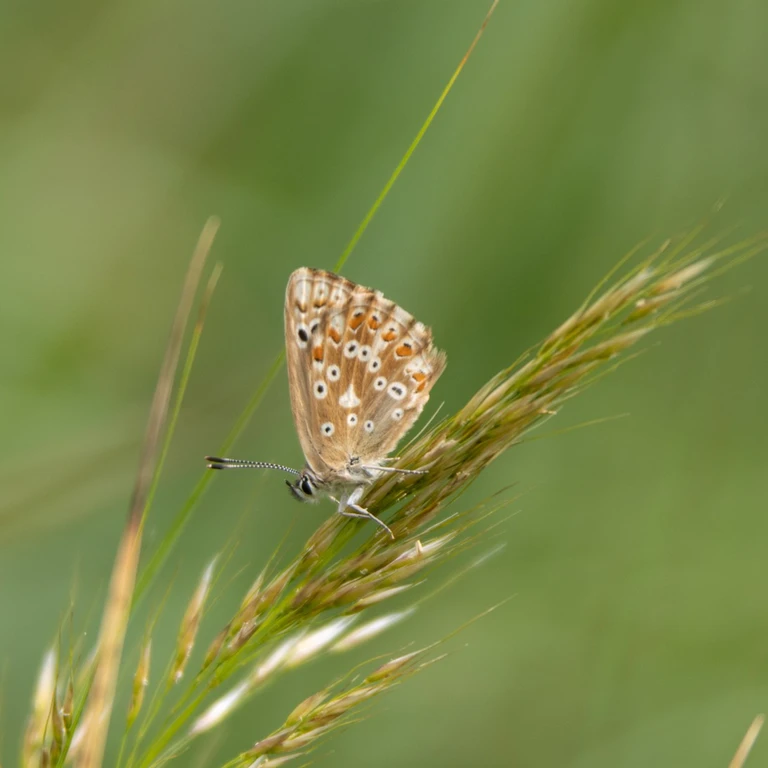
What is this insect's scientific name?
Lysandra coridon
